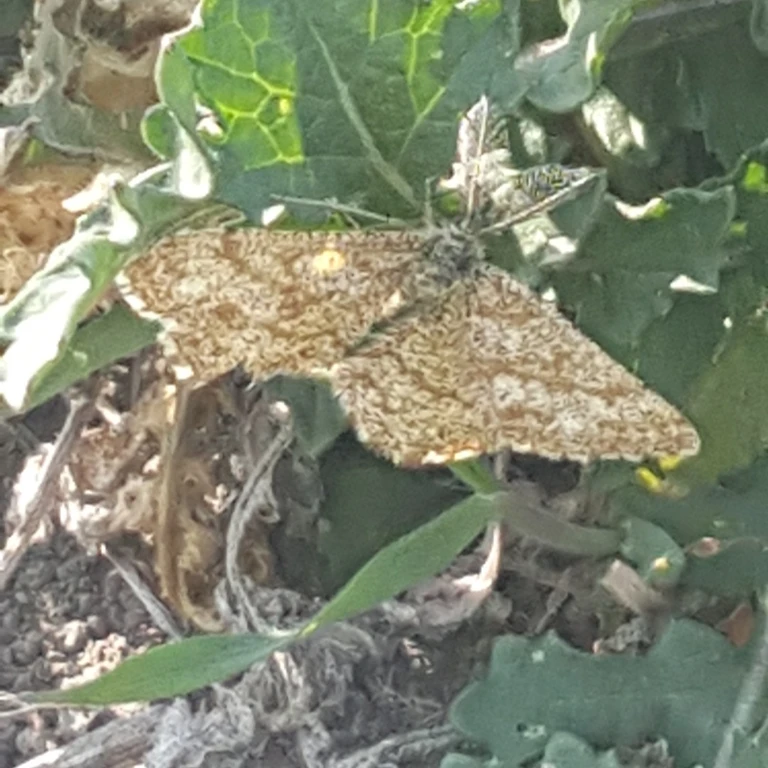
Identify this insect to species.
Ematurga atomaria
